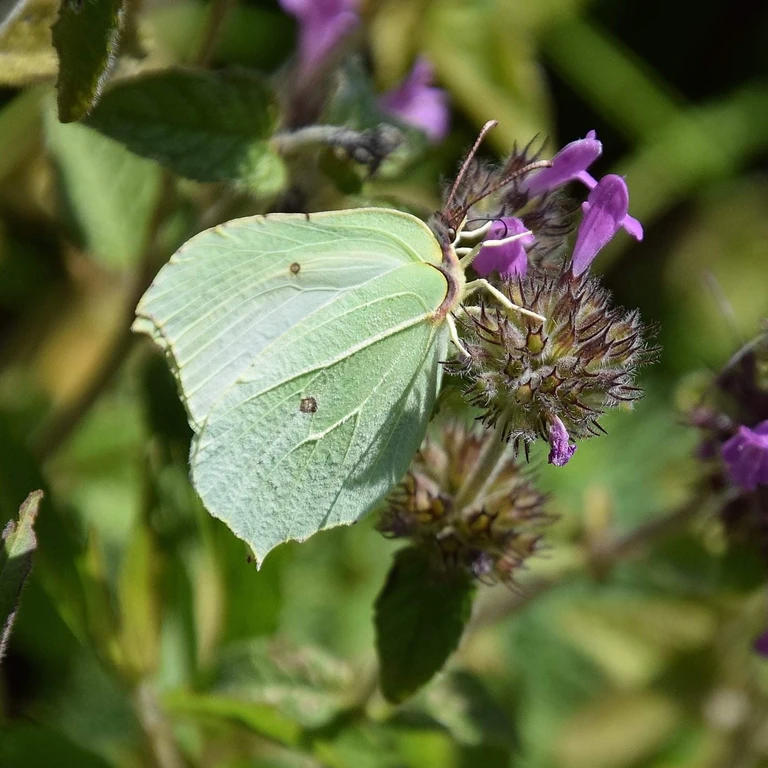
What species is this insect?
Gonepteryx rhamni
